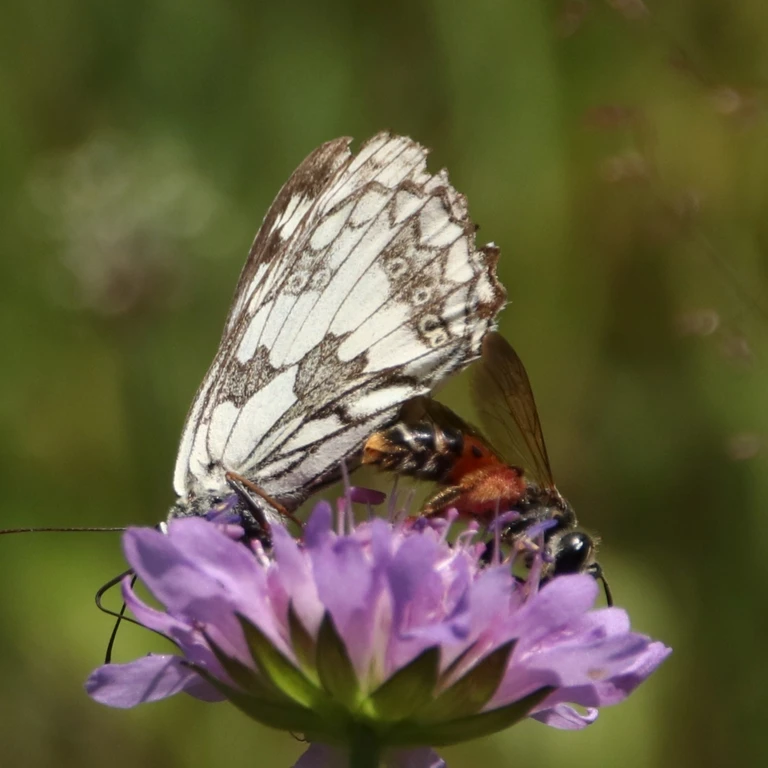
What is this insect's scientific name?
Melanargia galathea
